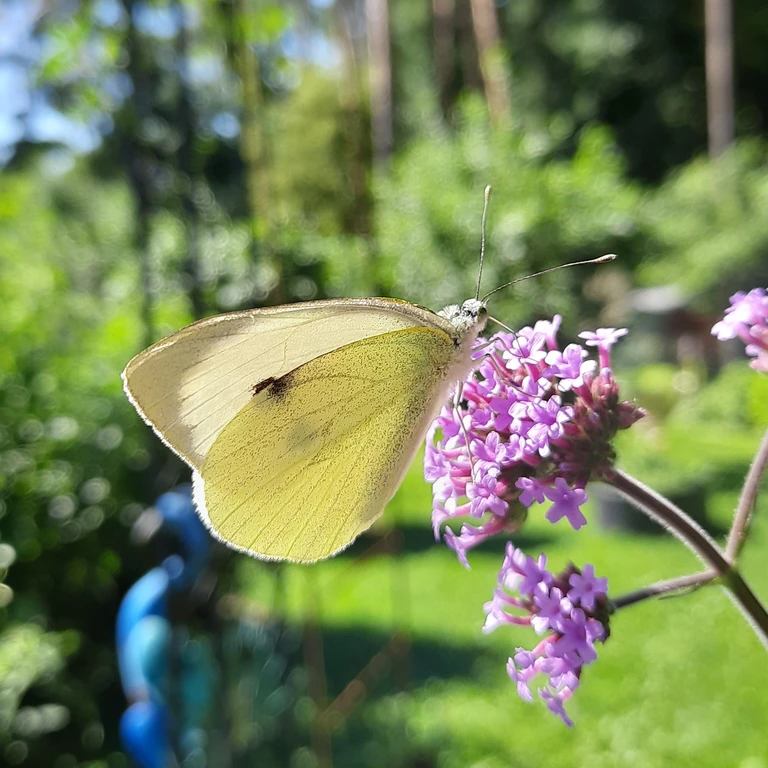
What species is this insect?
Pieris brassicae
